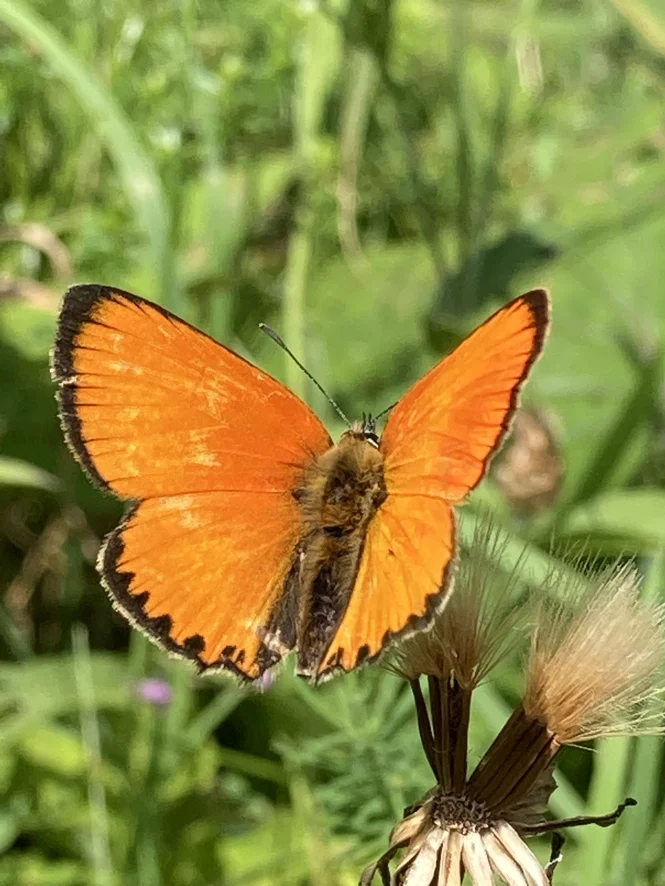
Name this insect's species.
Lycaena virgaureae
